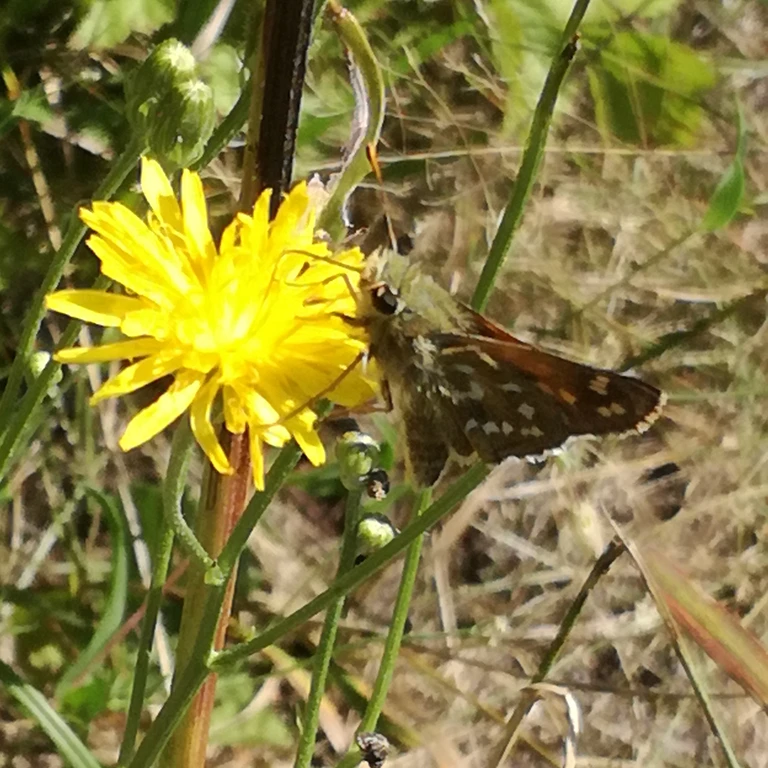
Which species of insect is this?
Hesperia comma
